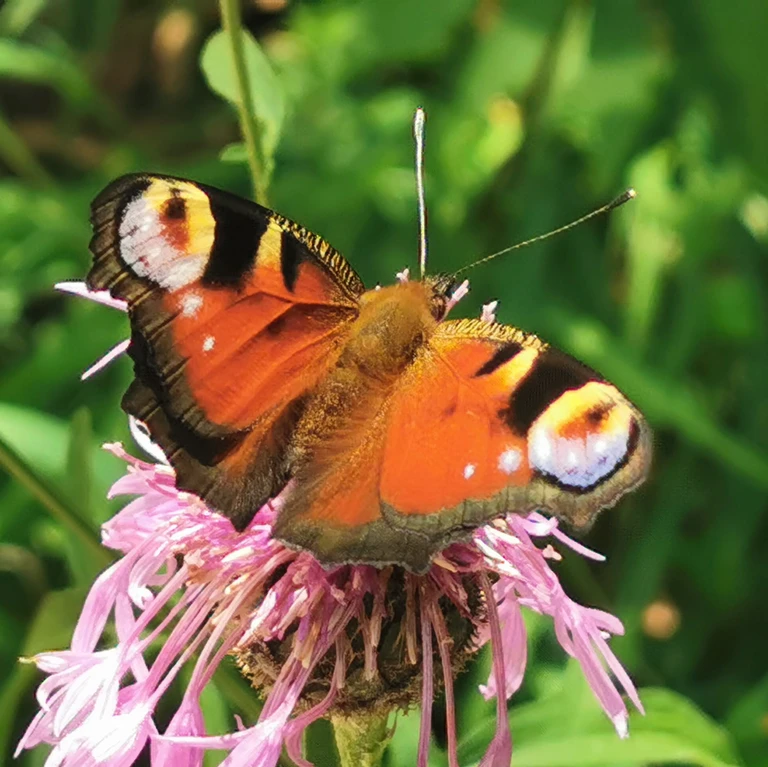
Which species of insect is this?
Aglais io
